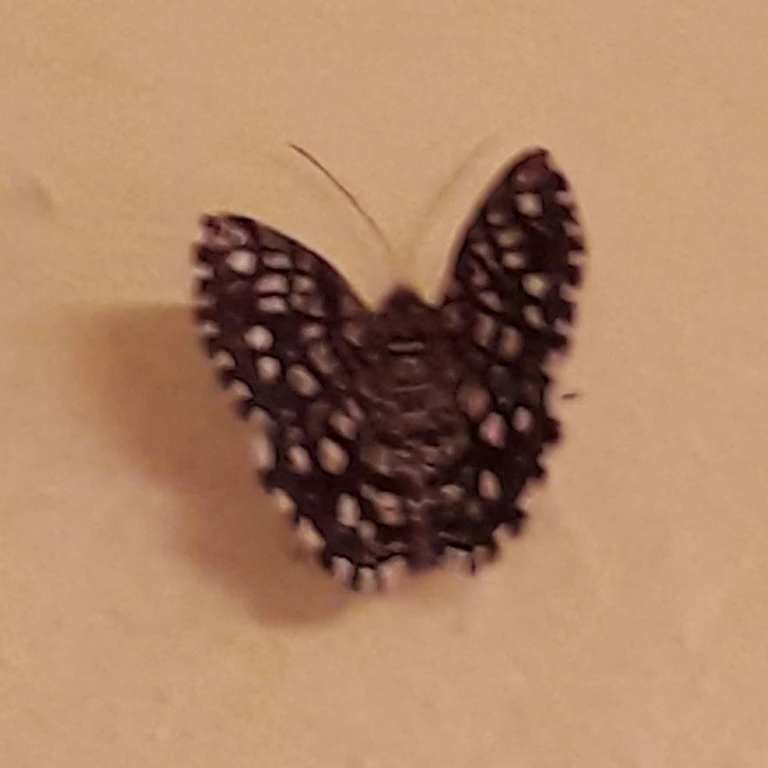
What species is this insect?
Chiasmia clathrata
